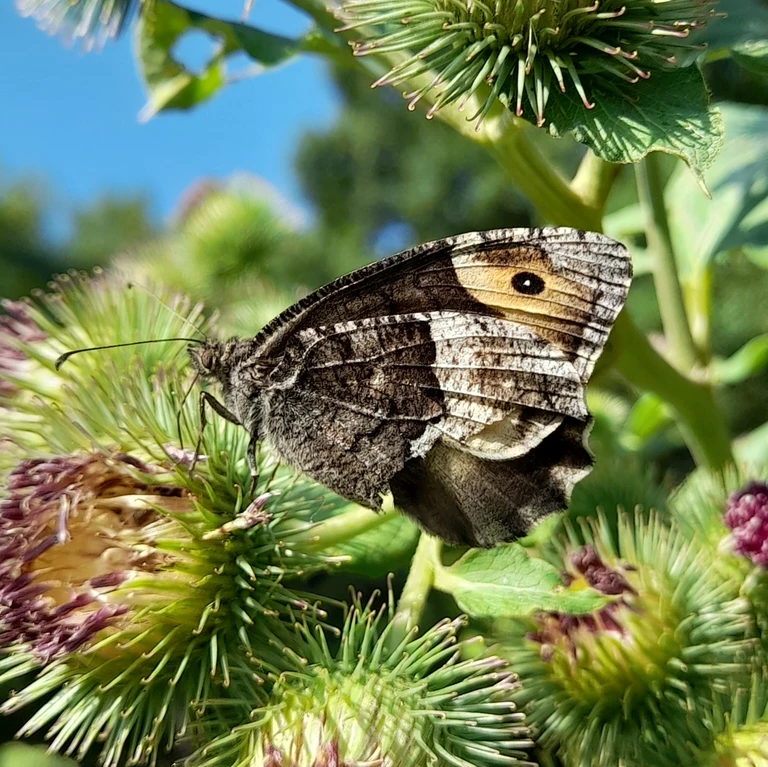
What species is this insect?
Hipparchia fagi
